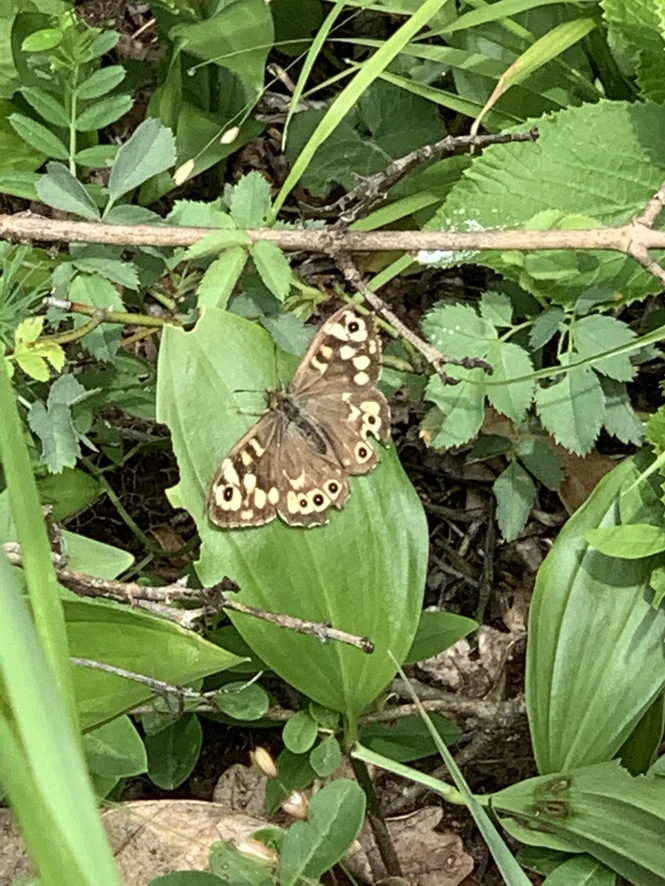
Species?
Pararge aegeria
